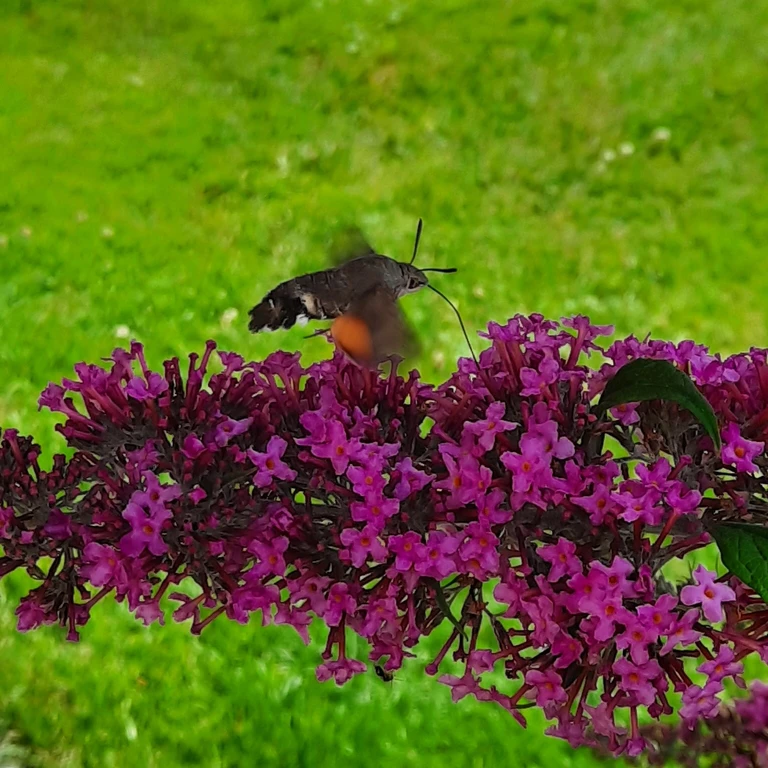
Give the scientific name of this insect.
Macroglossum stellatarum
